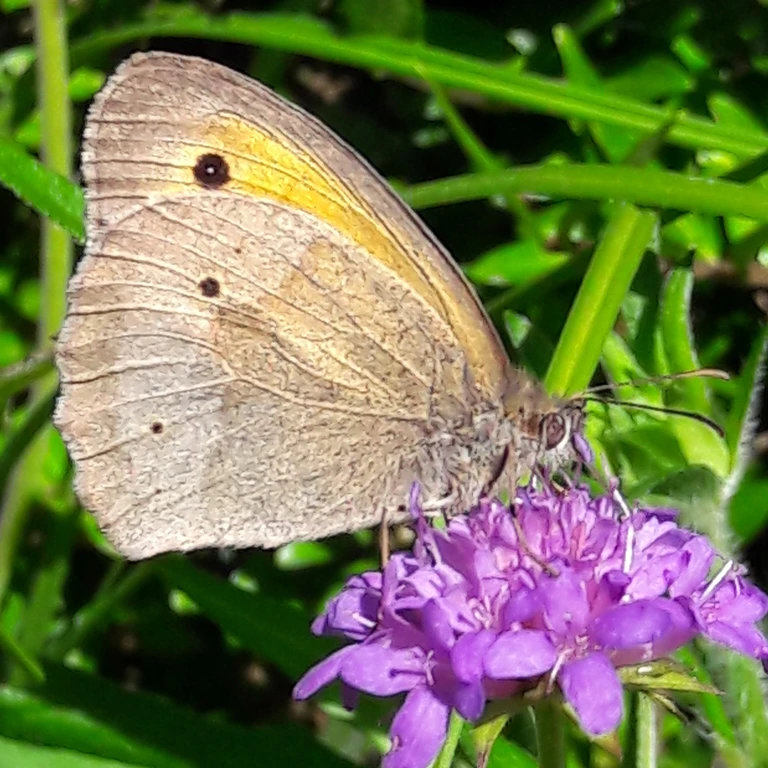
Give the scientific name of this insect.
Maniola jurtina
